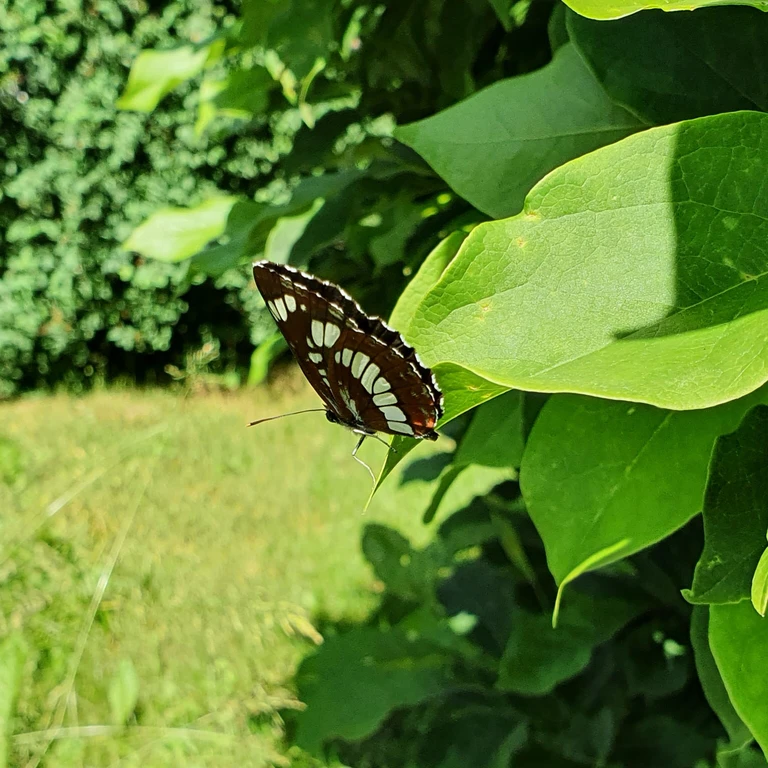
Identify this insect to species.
Neptis rivularis
